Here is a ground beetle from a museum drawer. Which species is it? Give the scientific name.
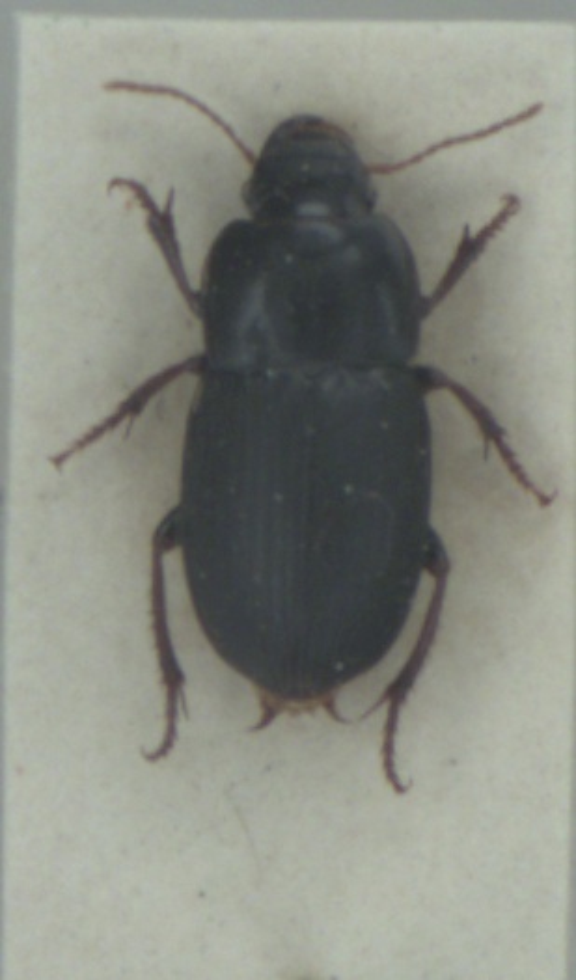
Harpalus tardus
